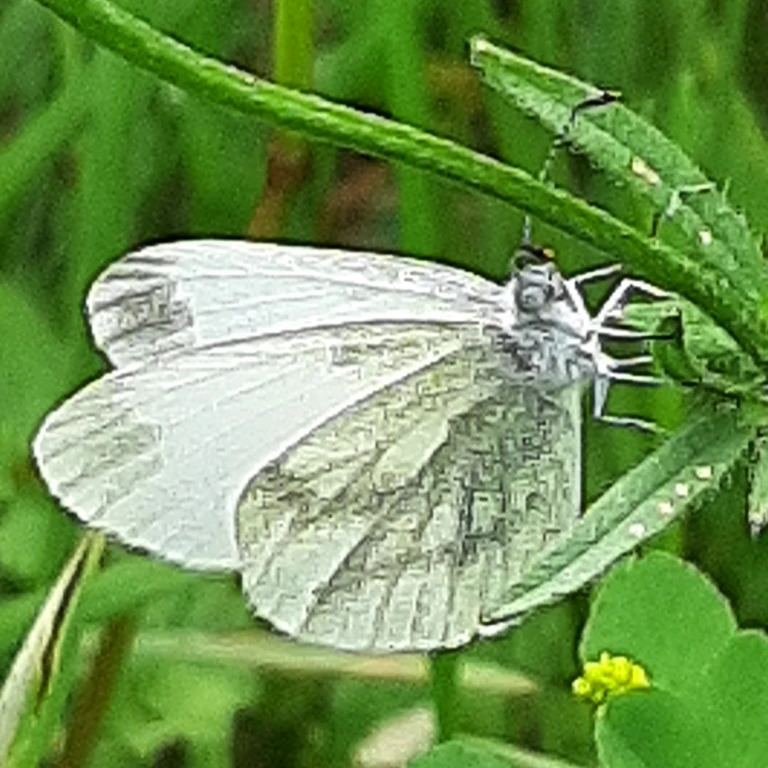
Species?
Leptidea sinapis/juvernica
